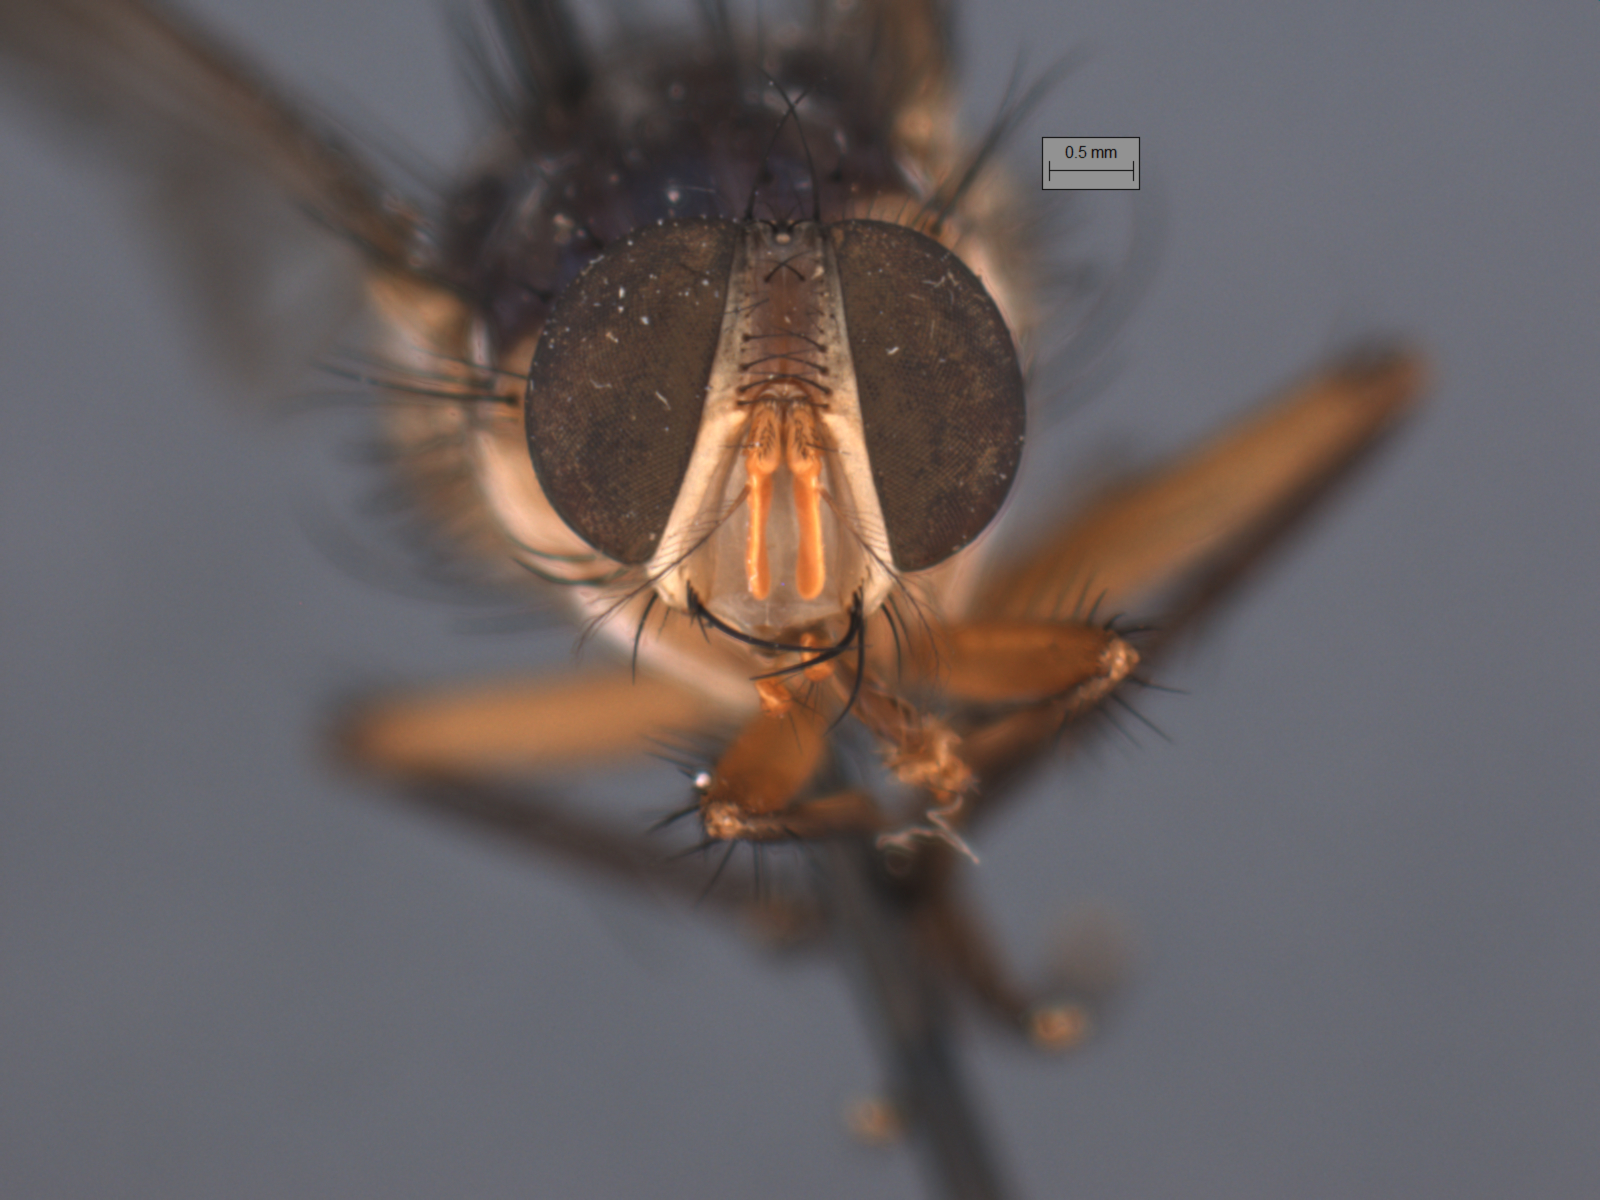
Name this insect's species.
Huascaromusca semiflava
